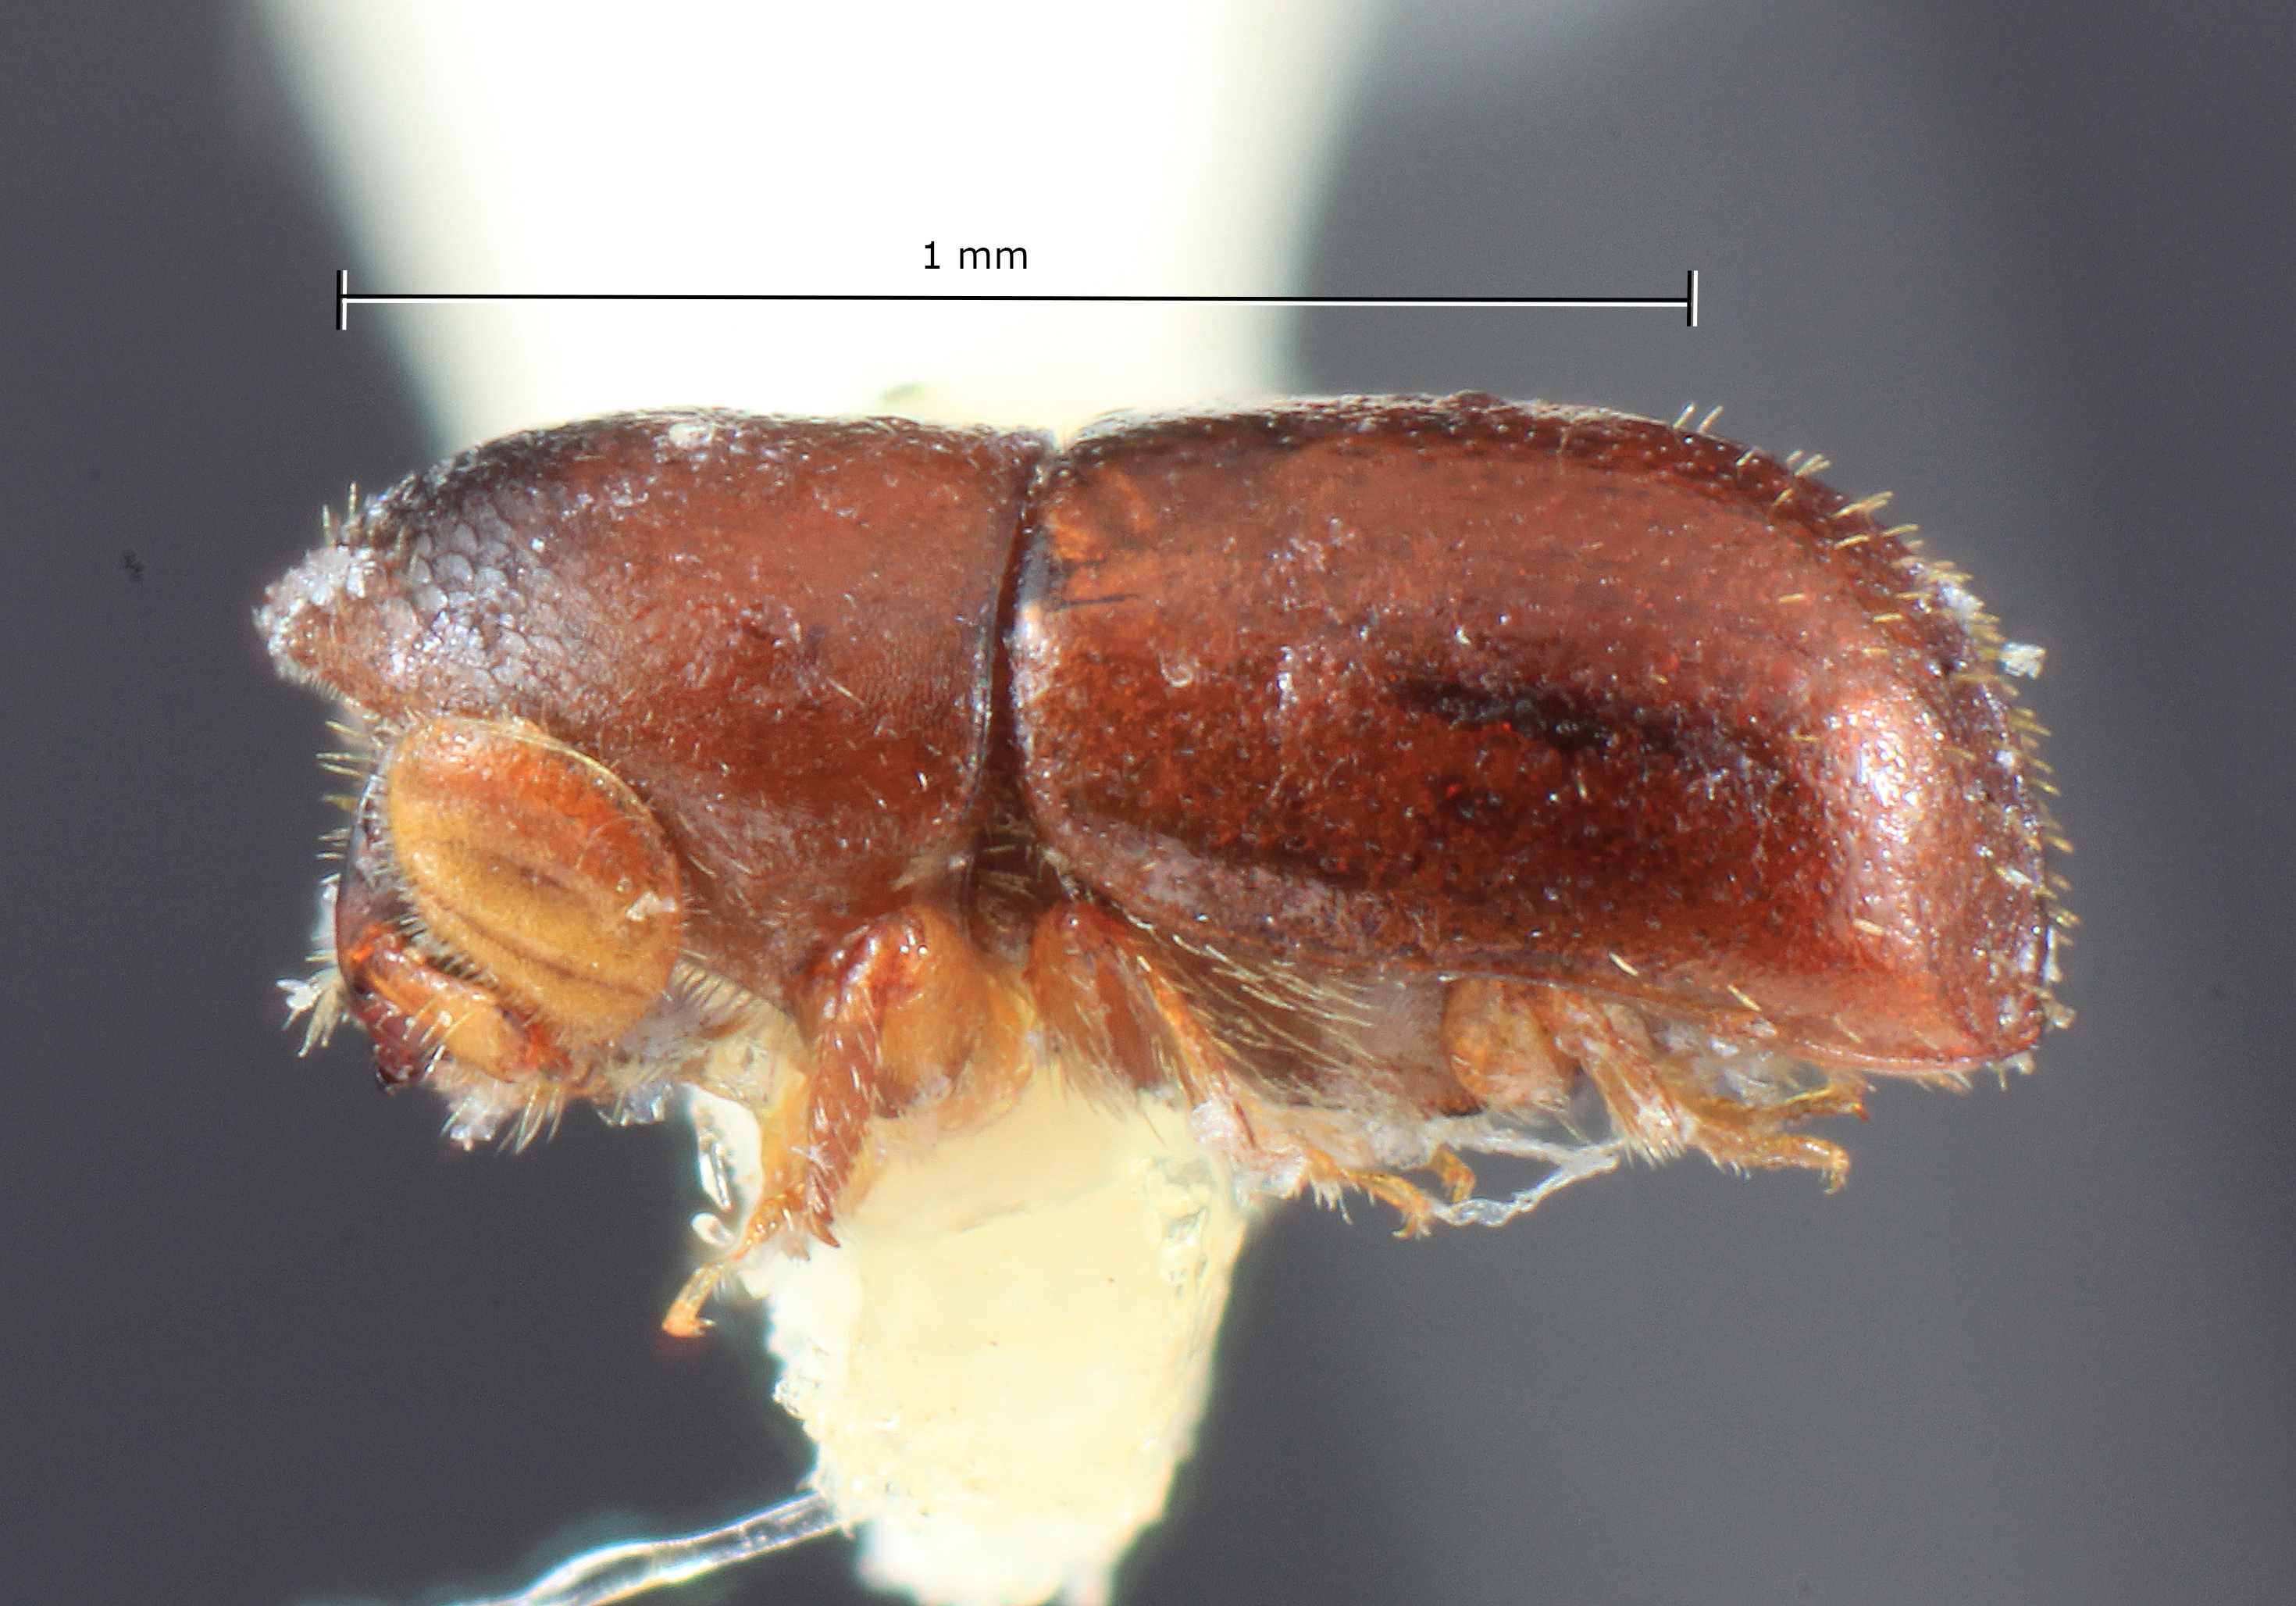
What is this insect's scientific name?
Corthylus minutissimus
